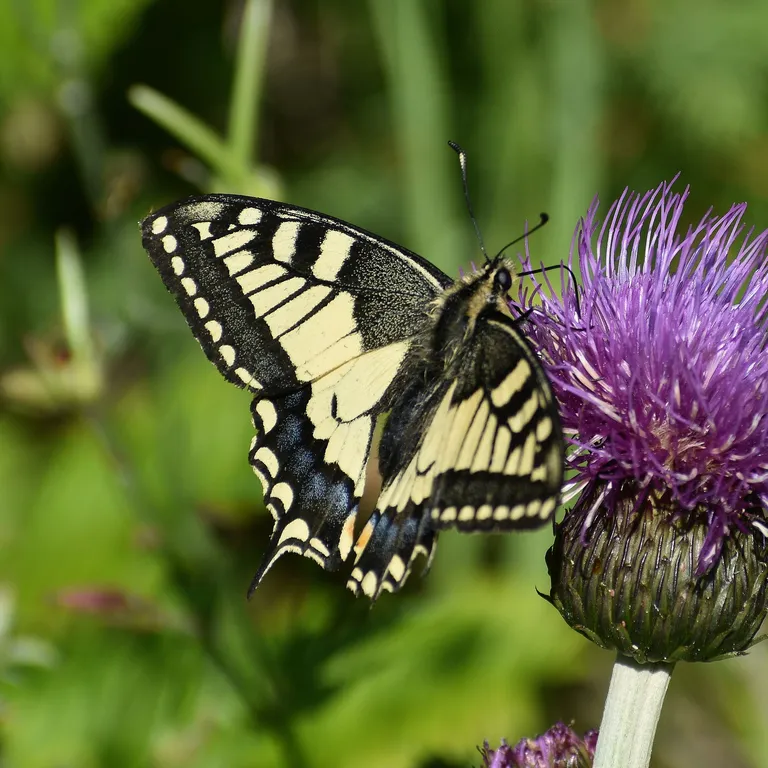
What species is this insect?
Papilio machaon
